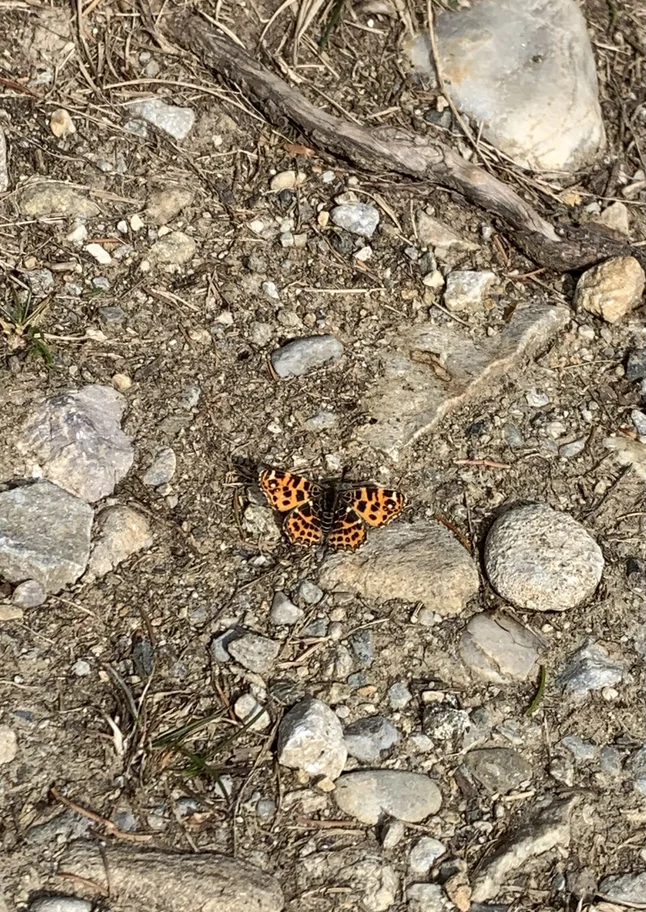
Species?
Araschnia levana
